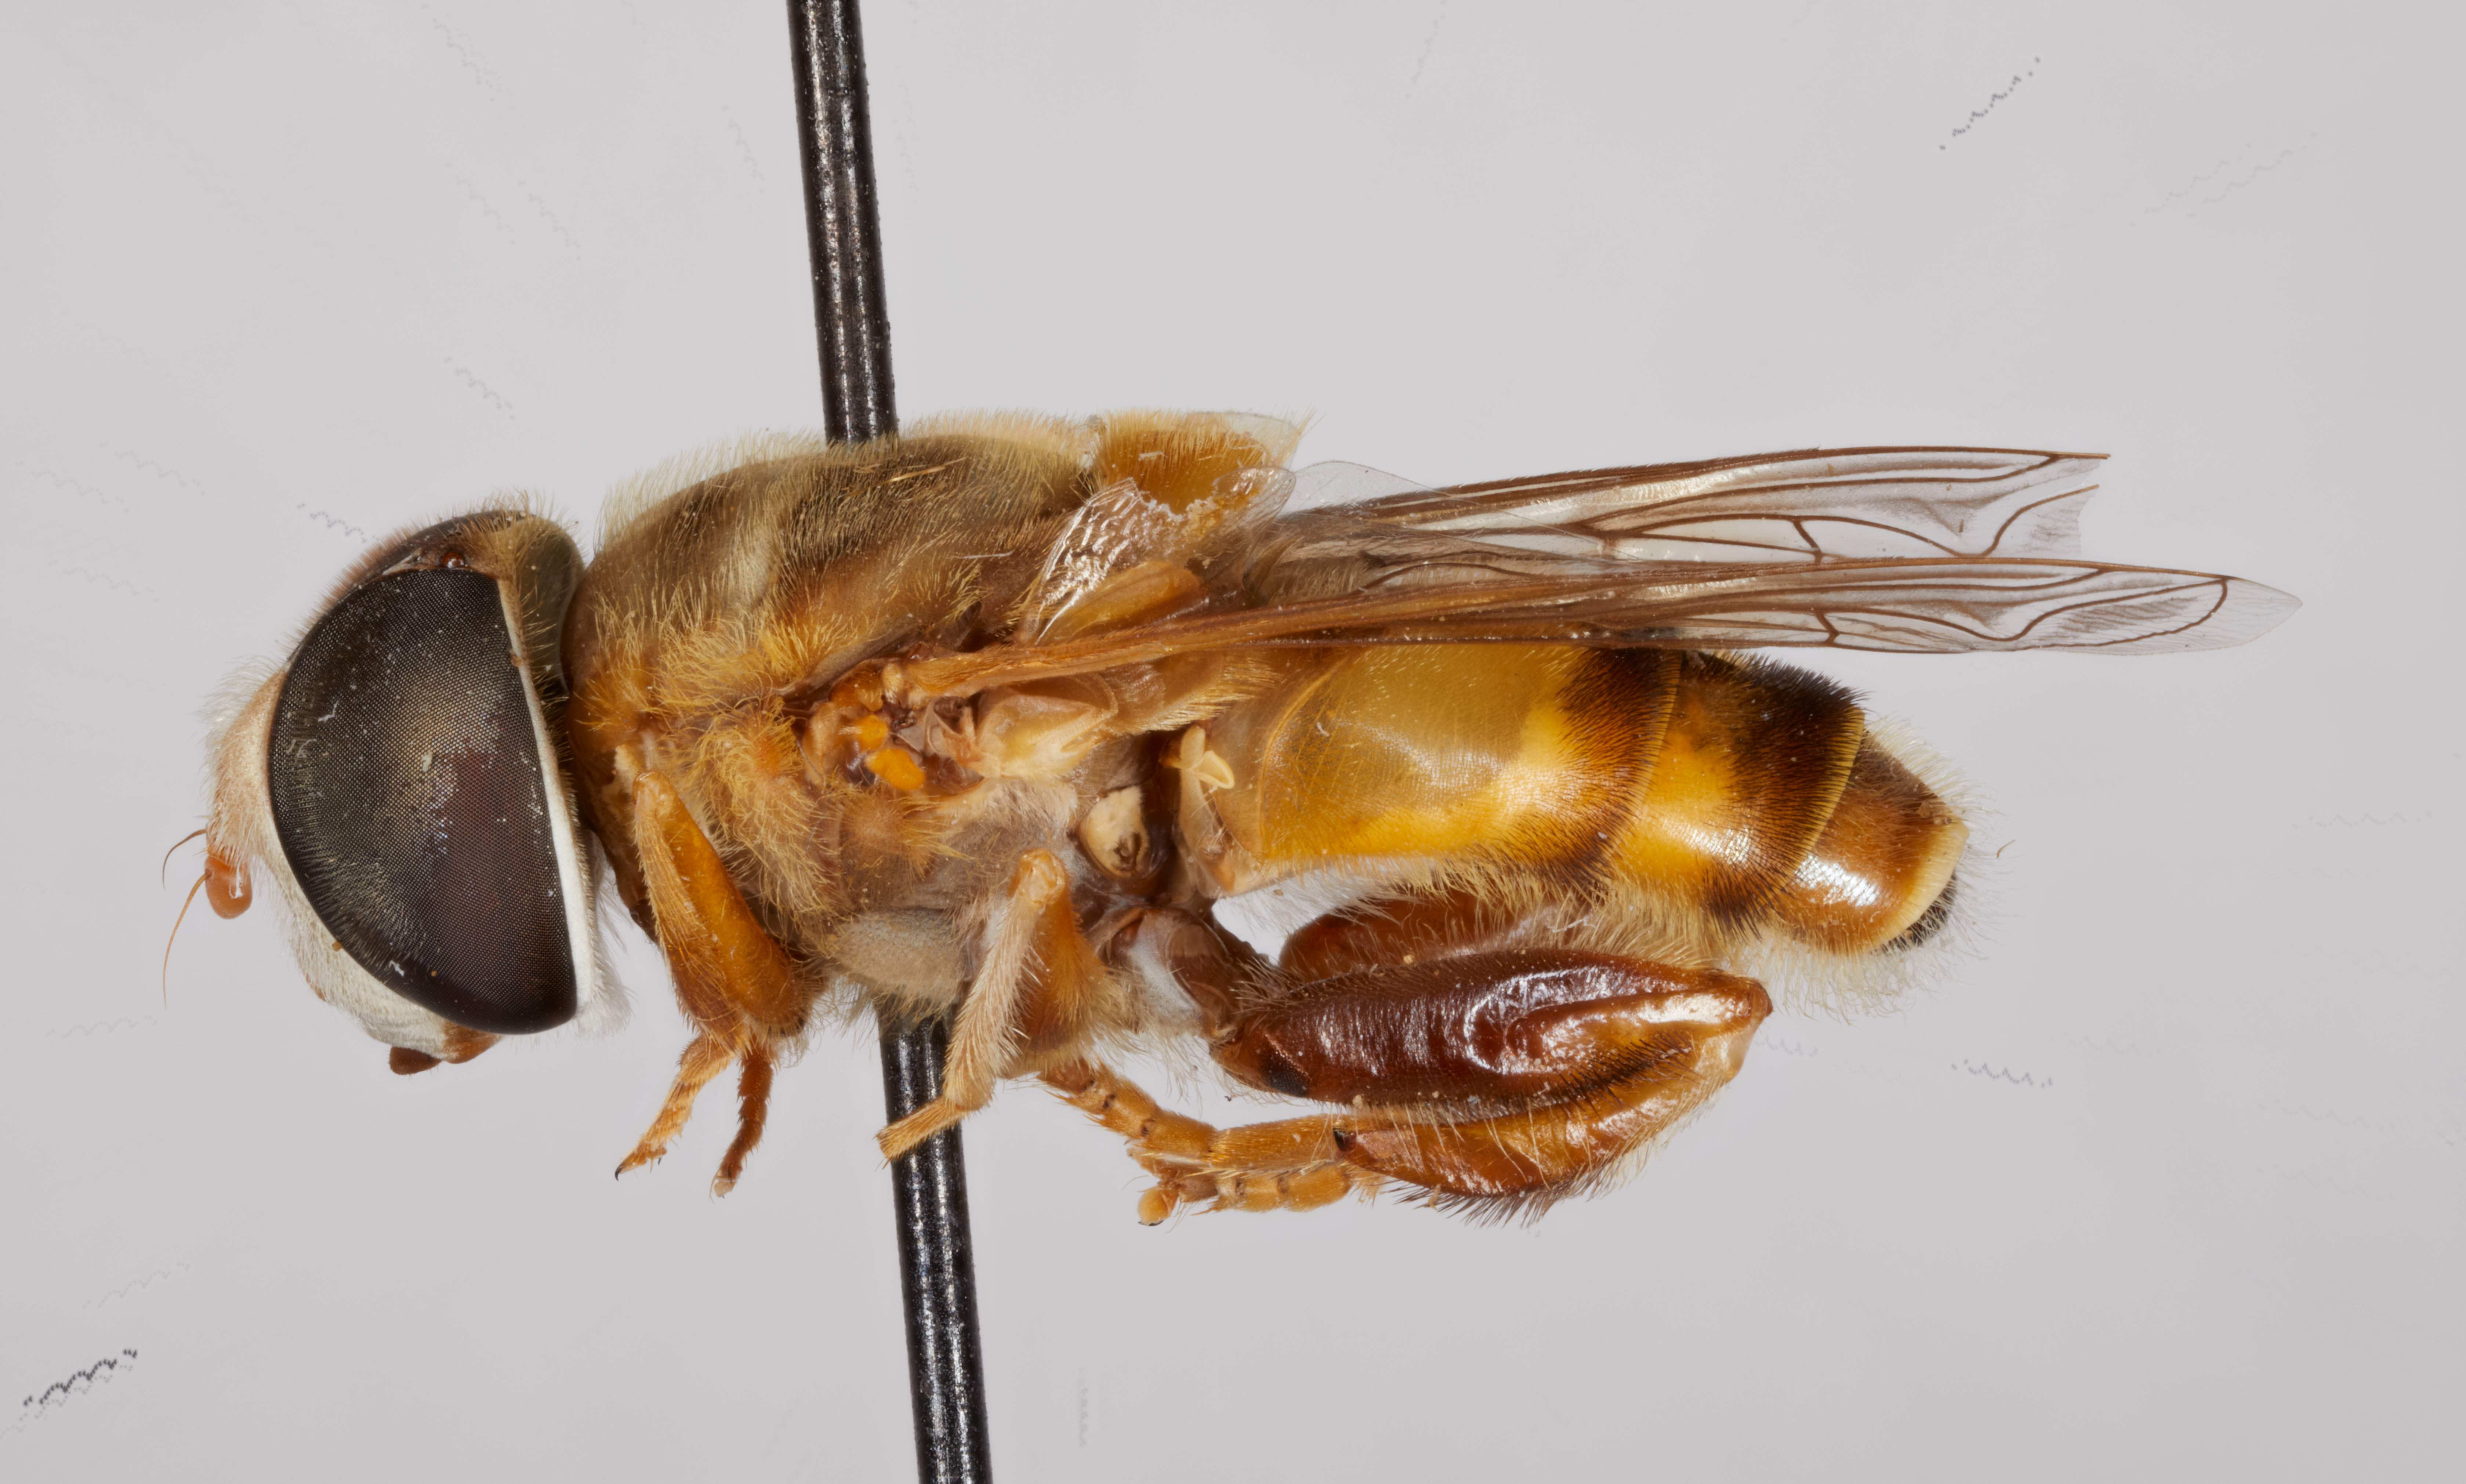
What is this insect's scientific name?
Syrphus vinetorum
